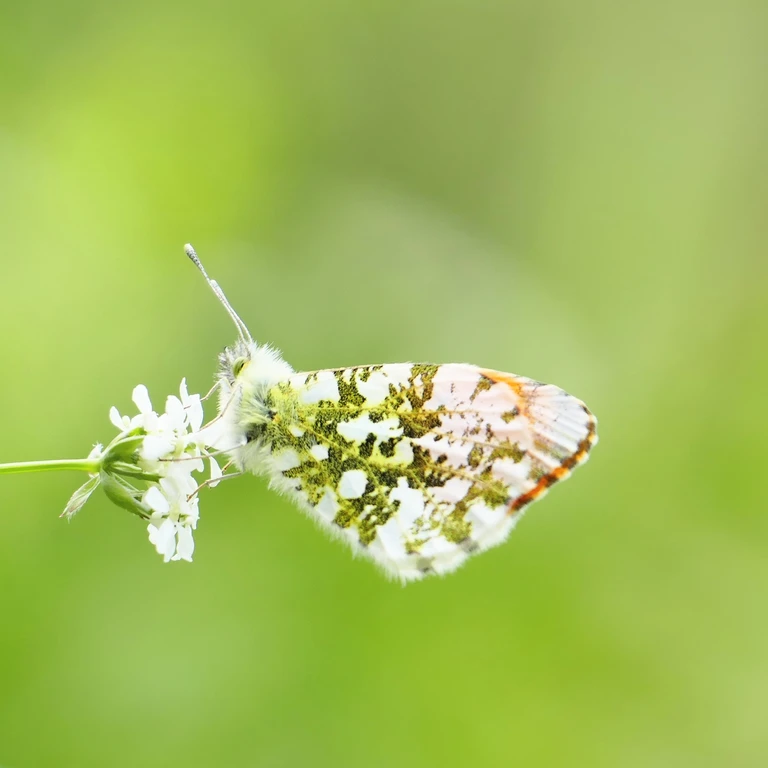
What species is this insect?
Anthocharis cardamines
